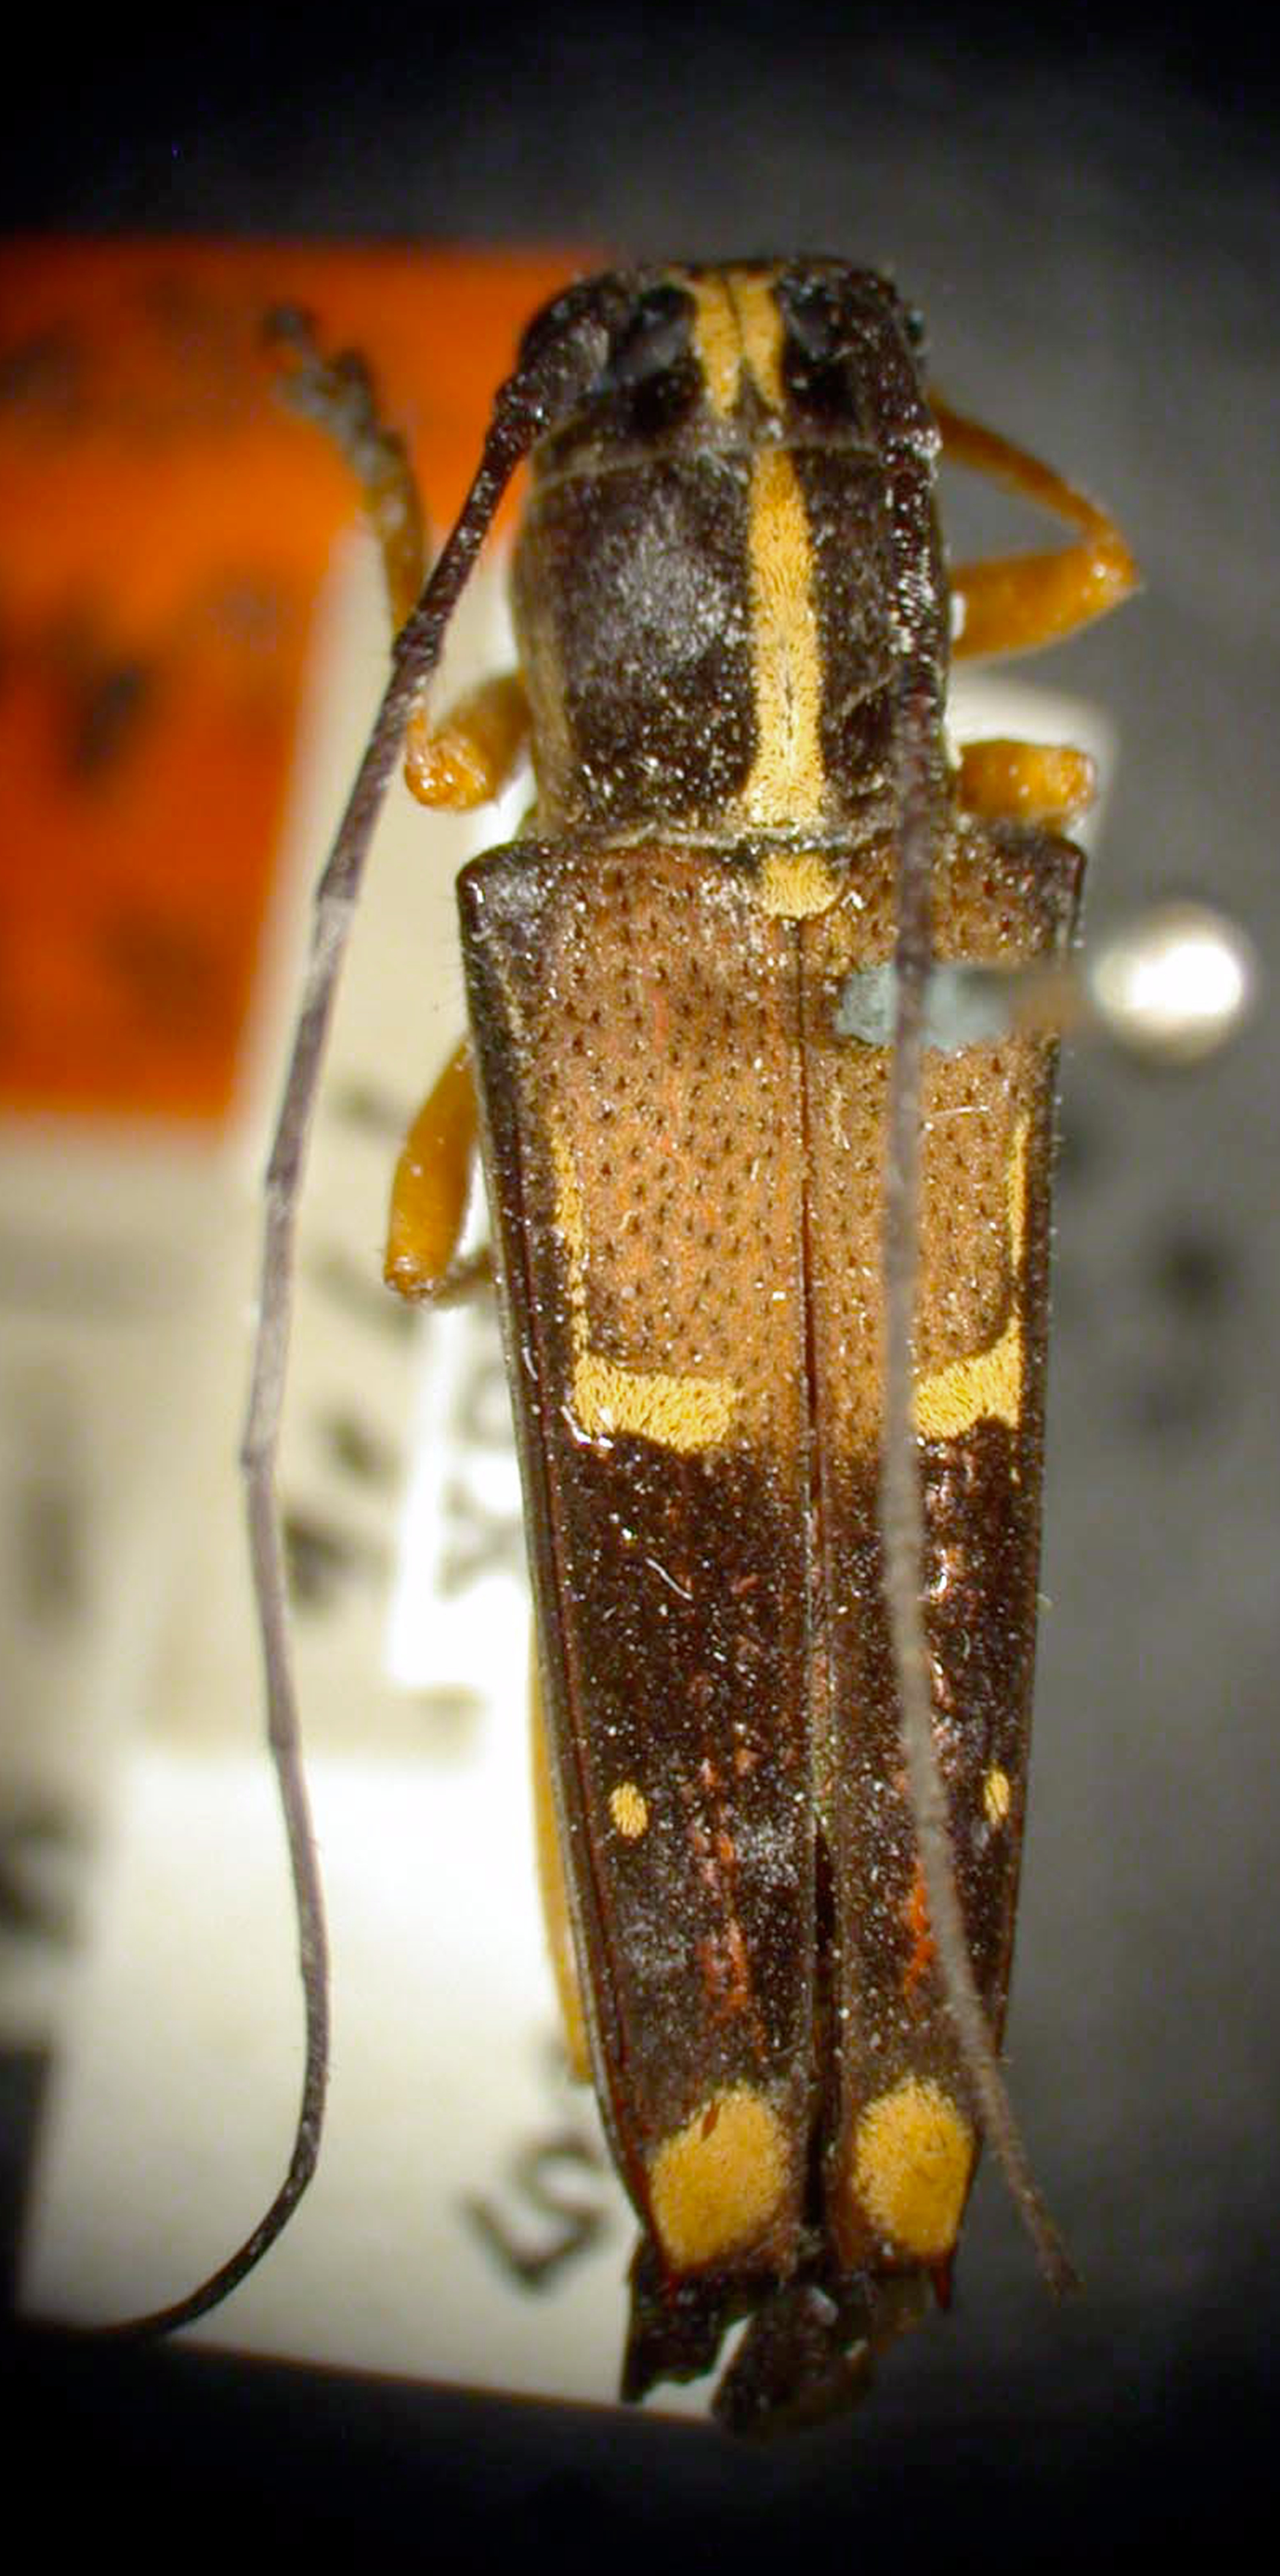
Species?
Glenea fulmeki
